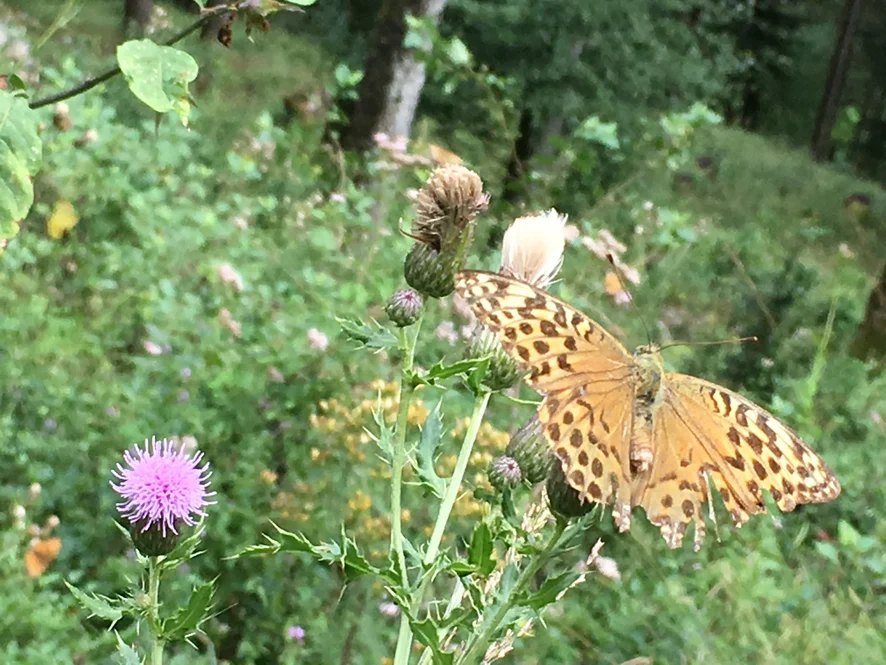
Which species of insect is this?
Argynnis paphia
